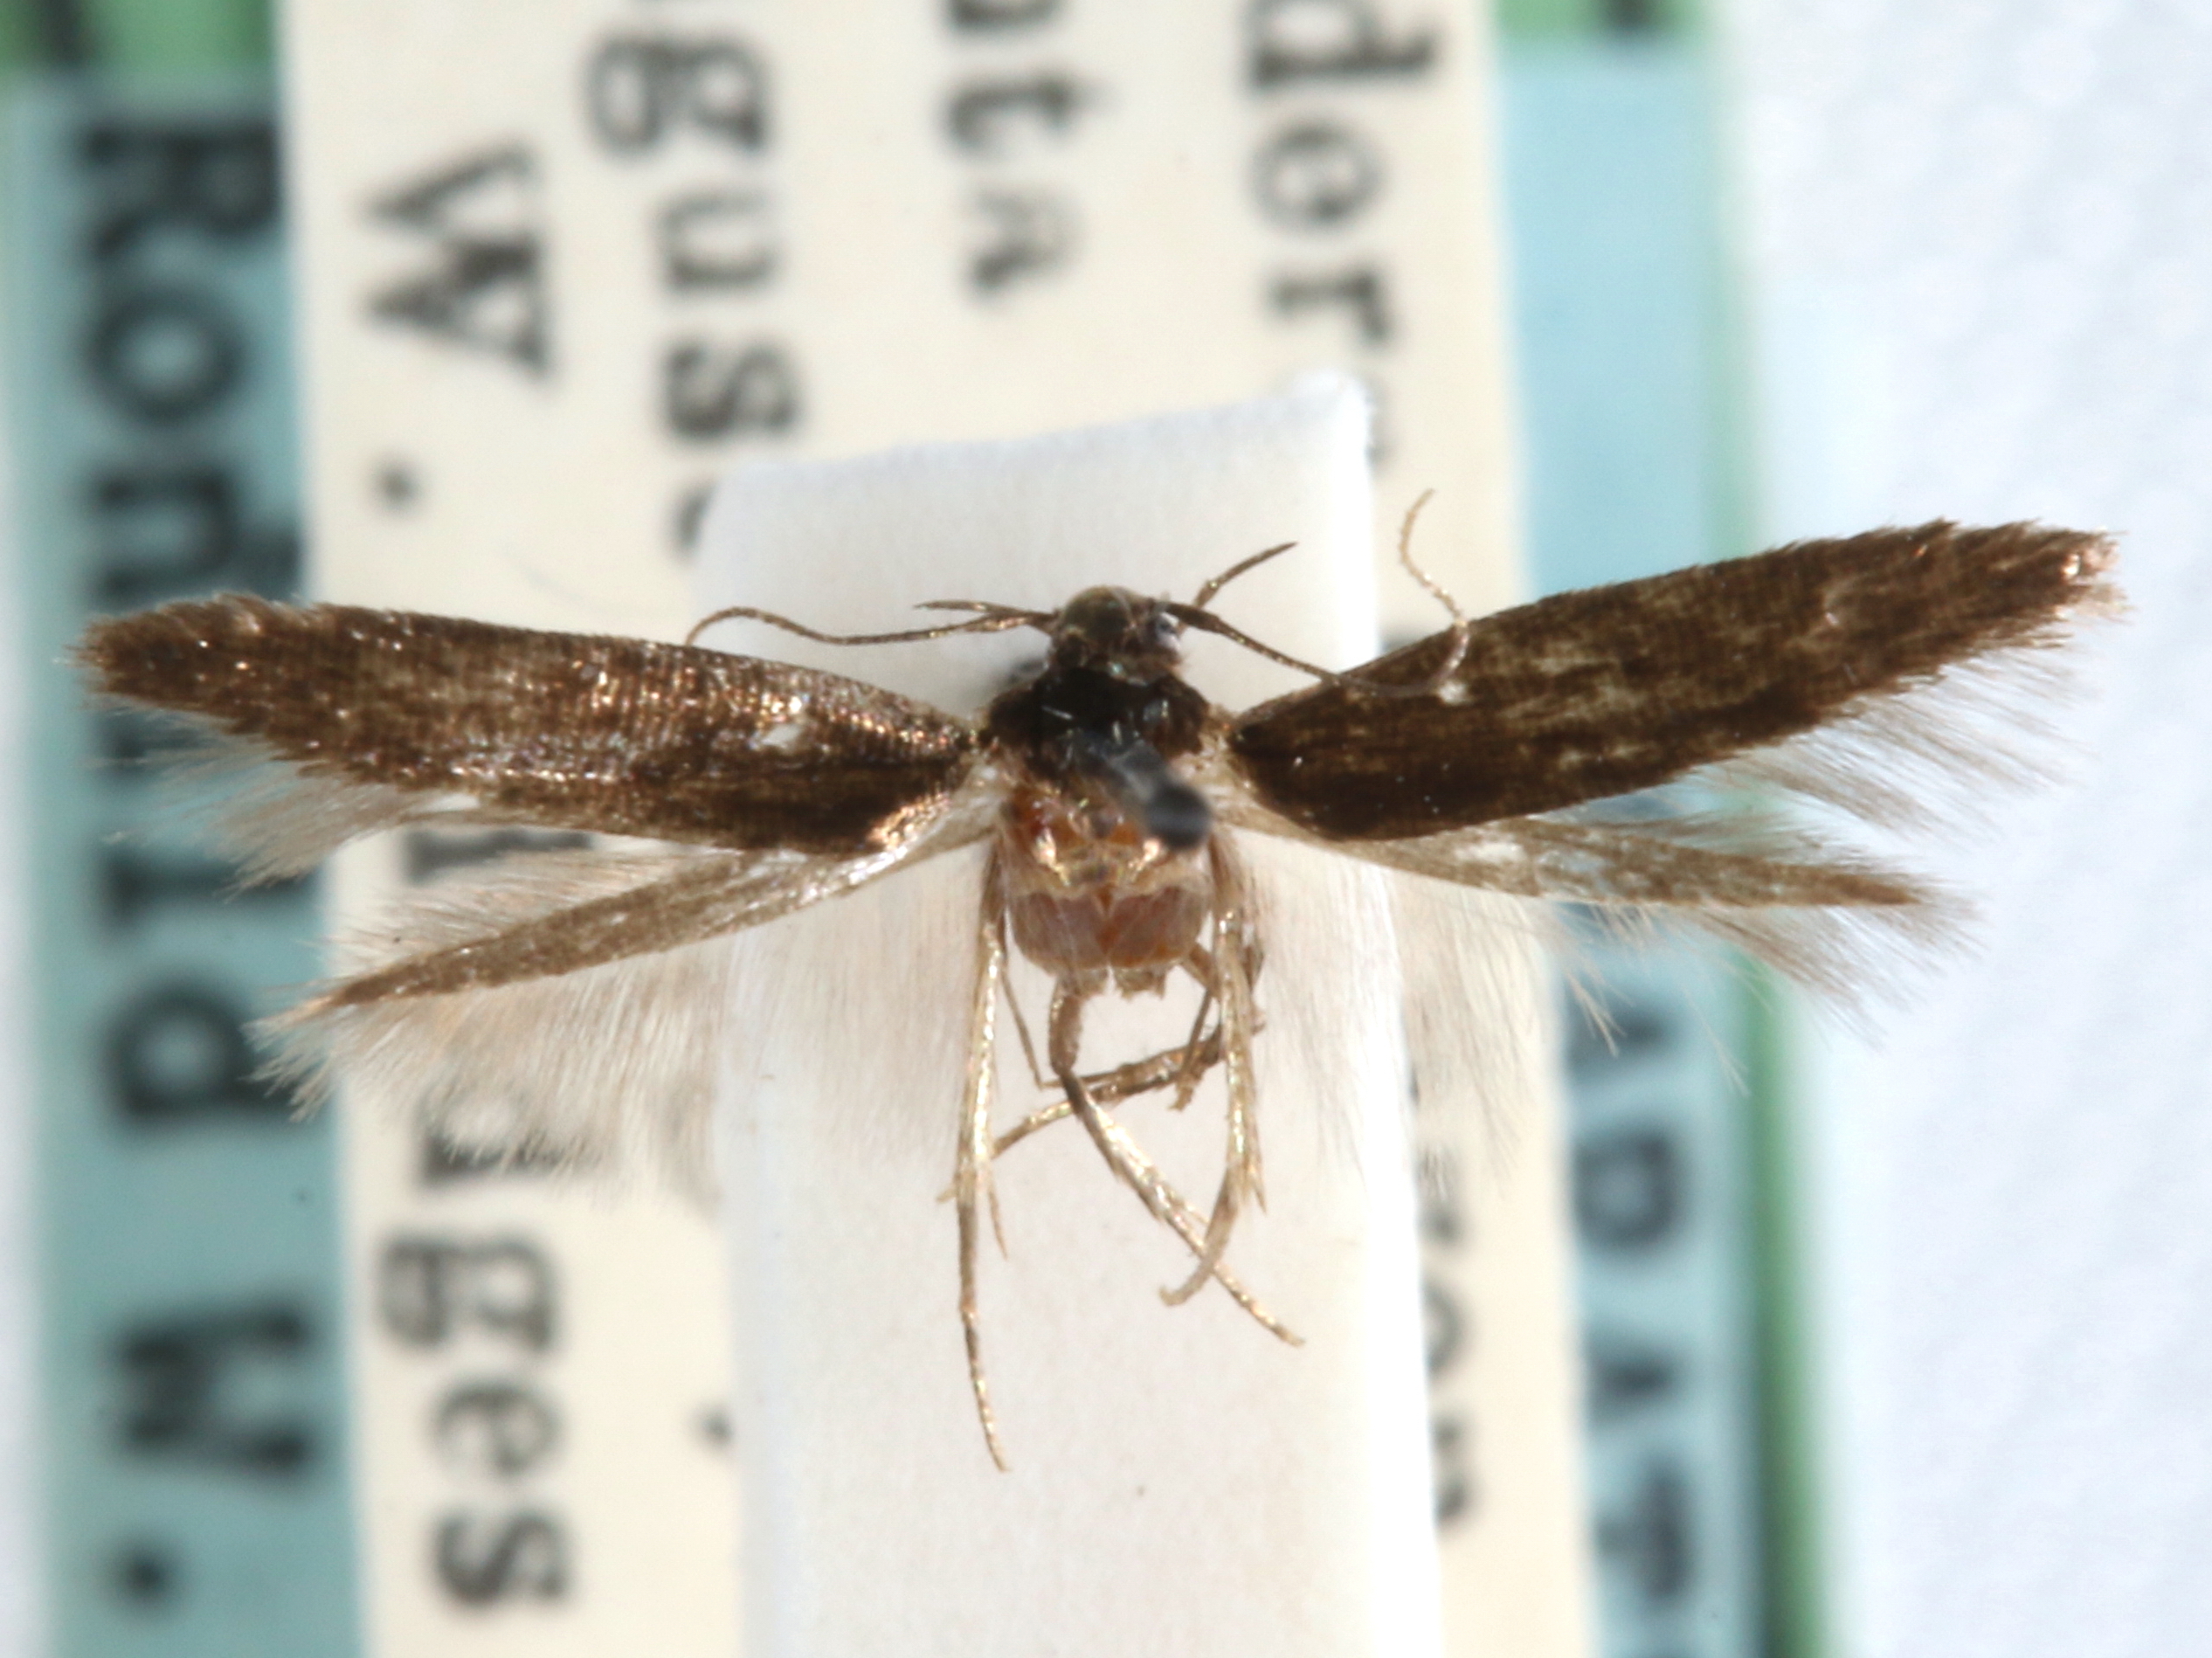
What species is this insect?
Periploca gulosa
